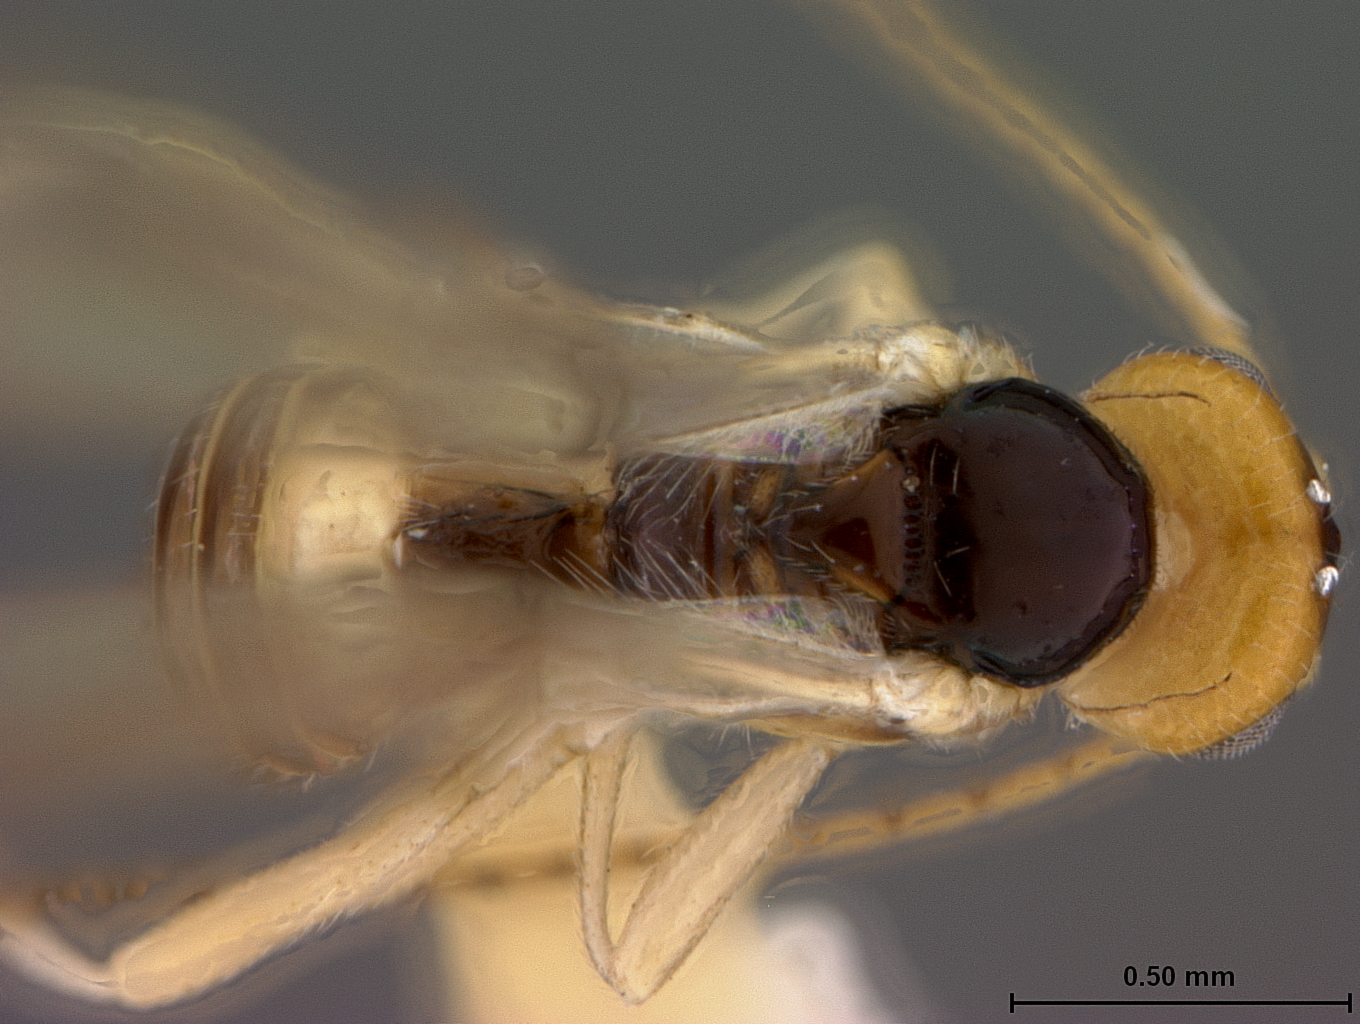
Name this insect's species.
Opius isolatae
